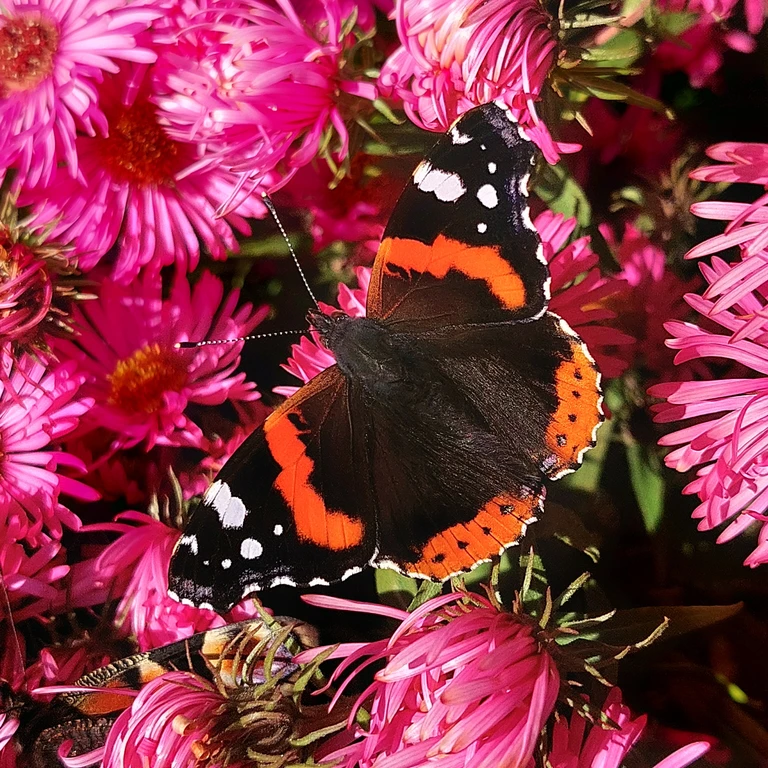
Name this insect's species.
Vanessa atalanta
